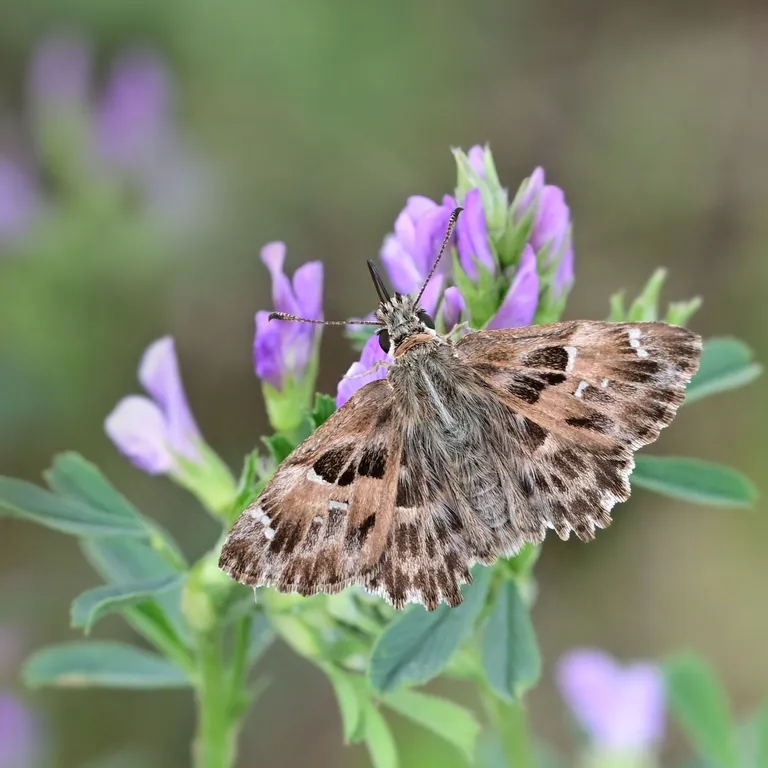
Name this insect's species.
Carcharodus alceae
